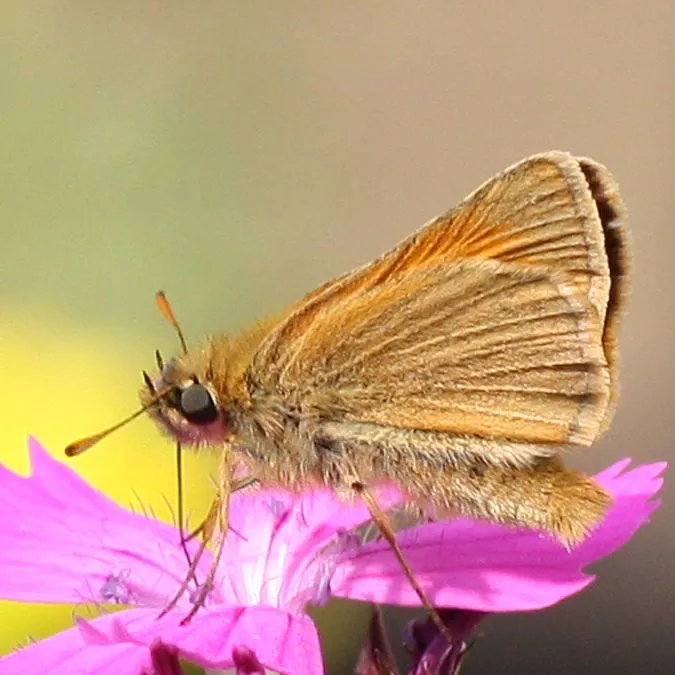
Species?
Thymelicus sylvestris
